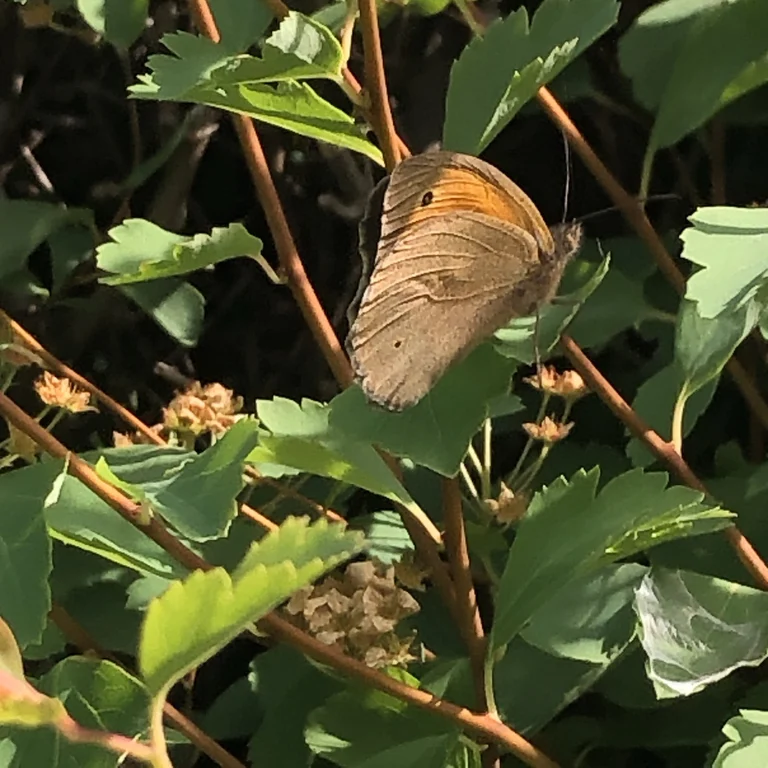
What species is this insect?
Maniola jurtina
